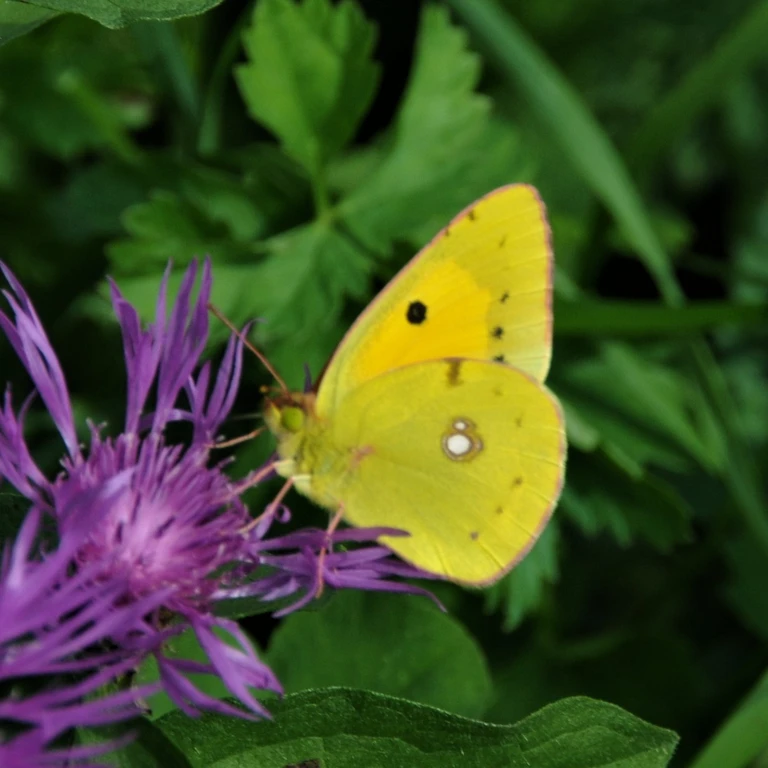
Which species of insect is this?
Colias croceus
